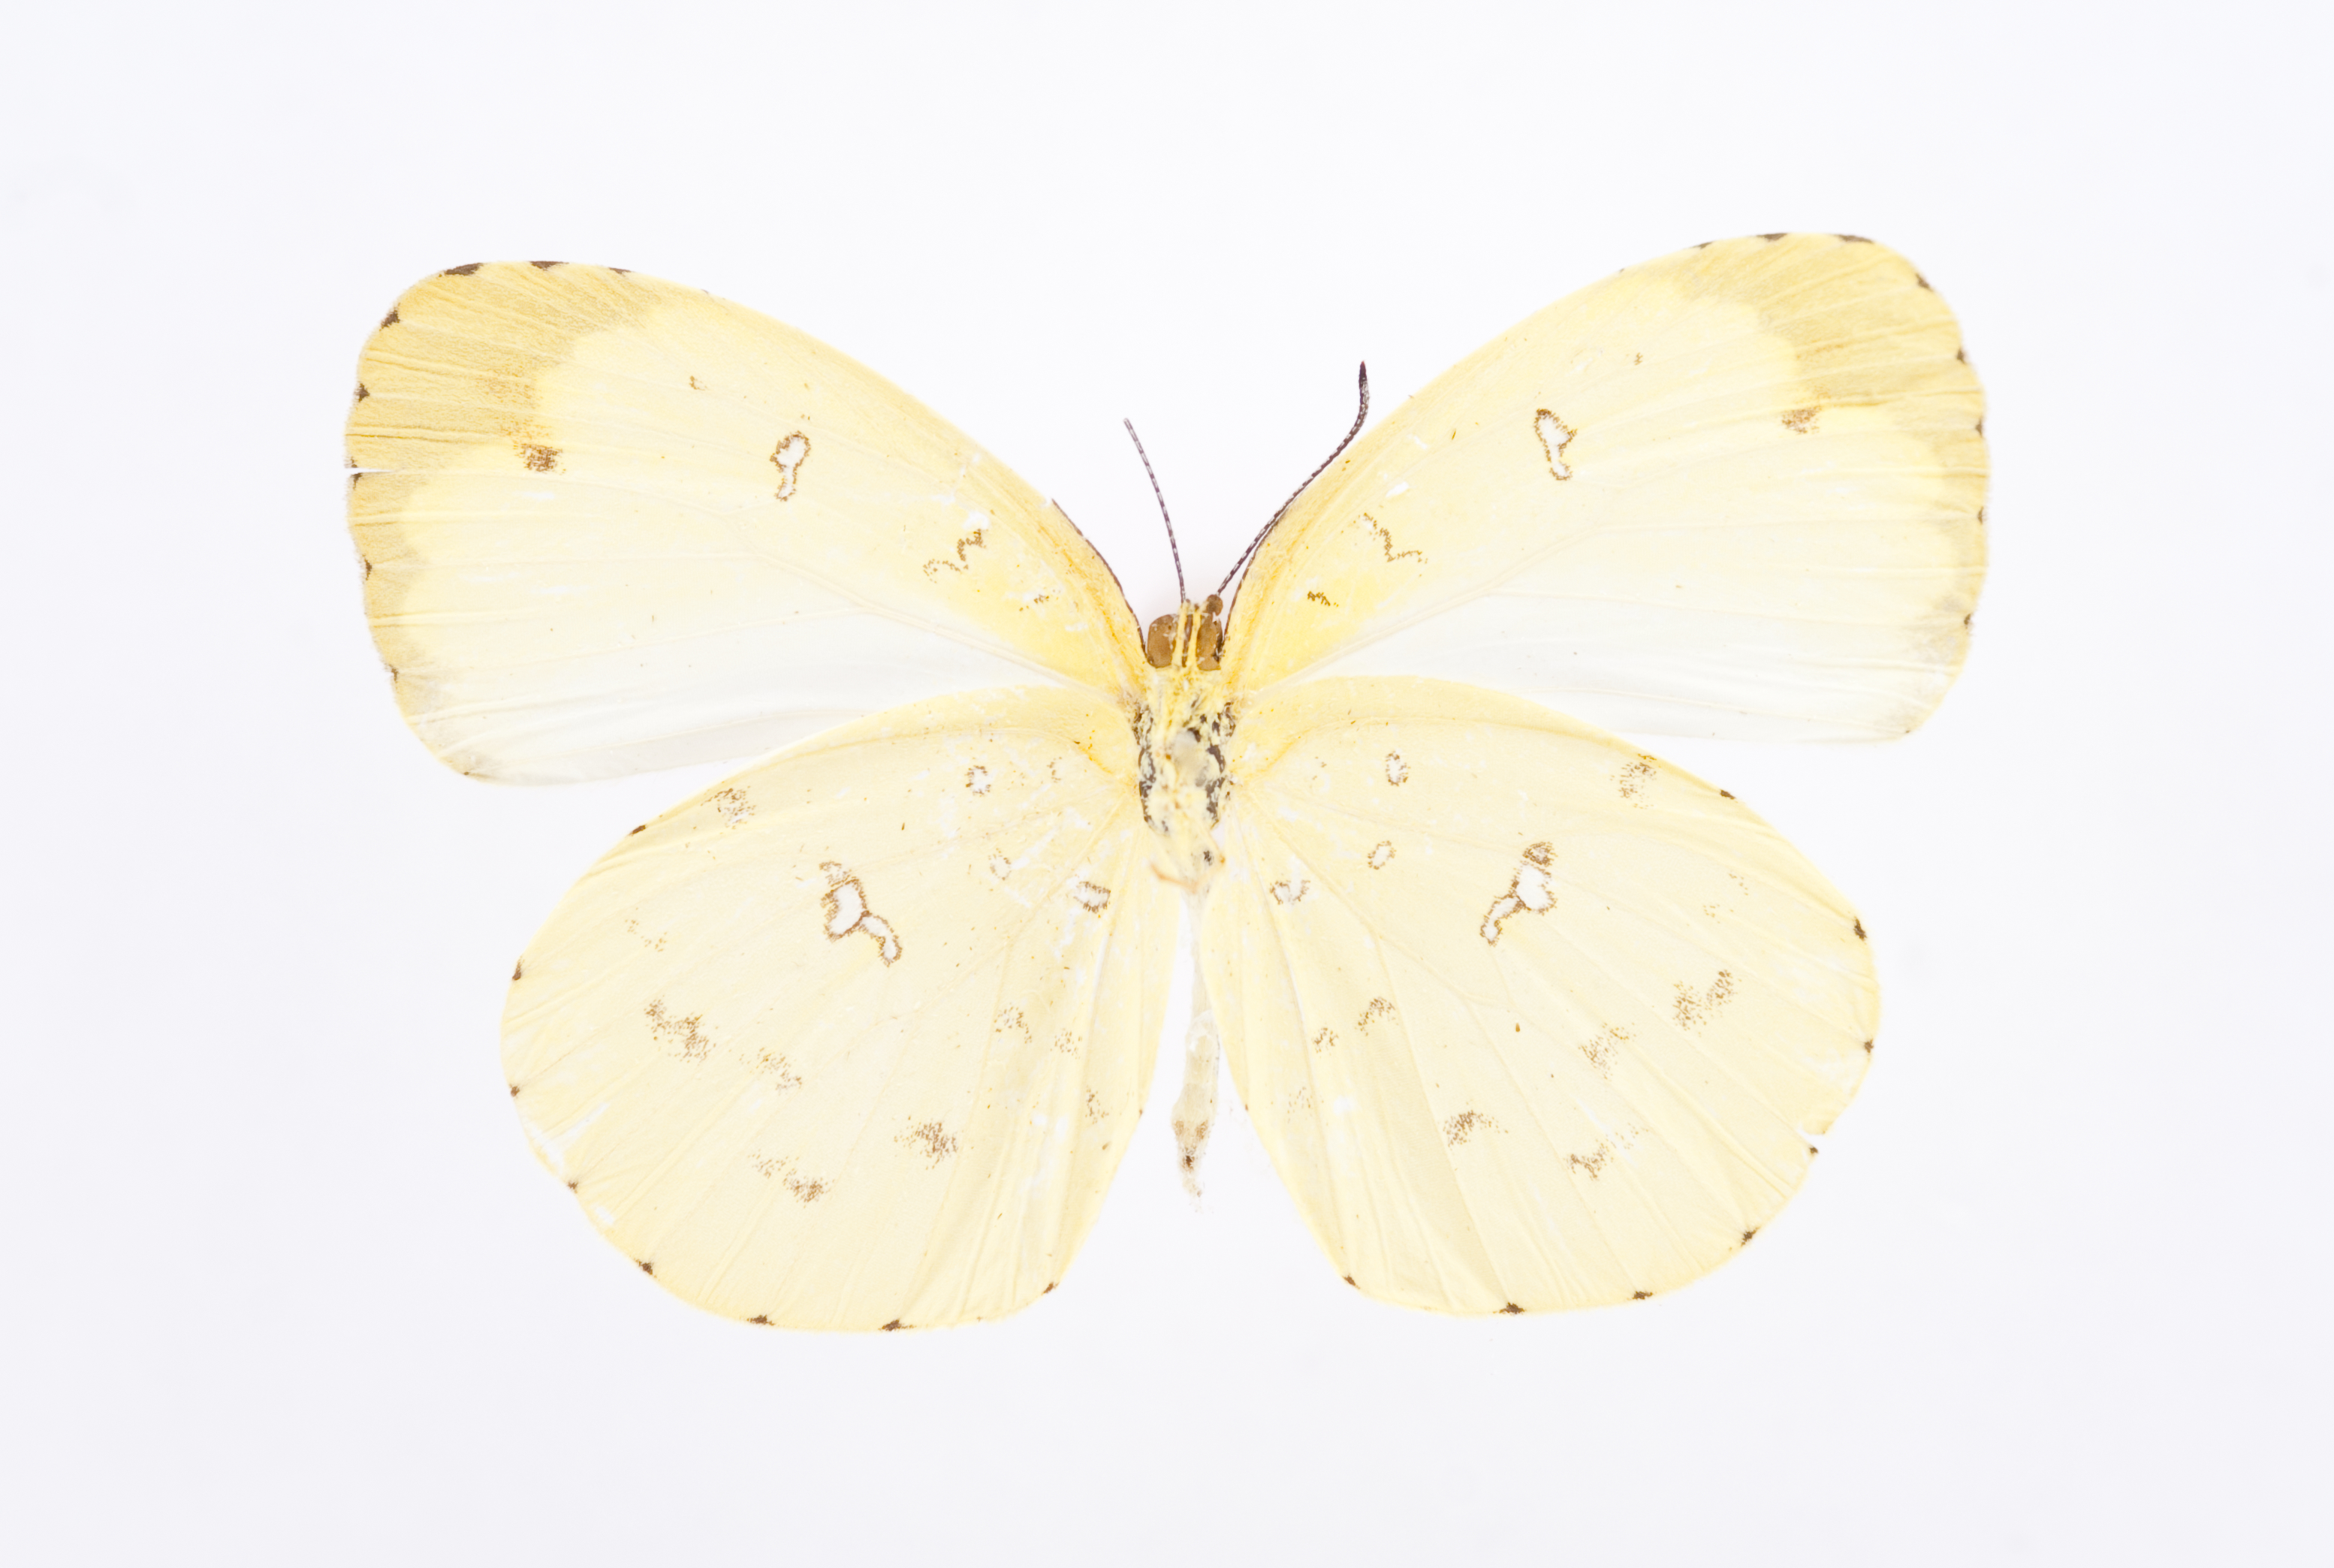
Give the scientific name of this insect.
Eurema floricola
